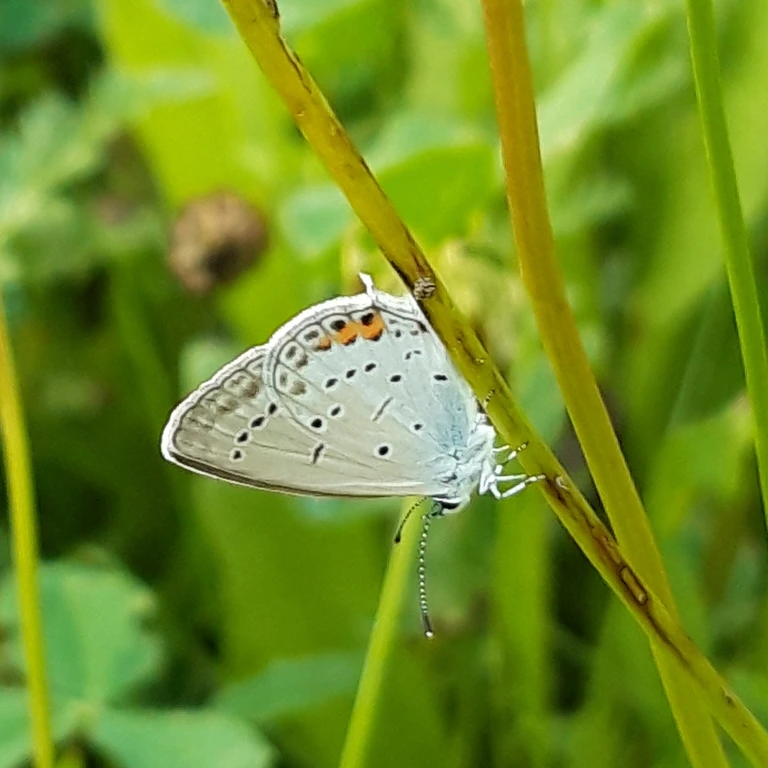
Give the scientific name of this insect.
Cupido argiades (also Elkalyce argiades)
